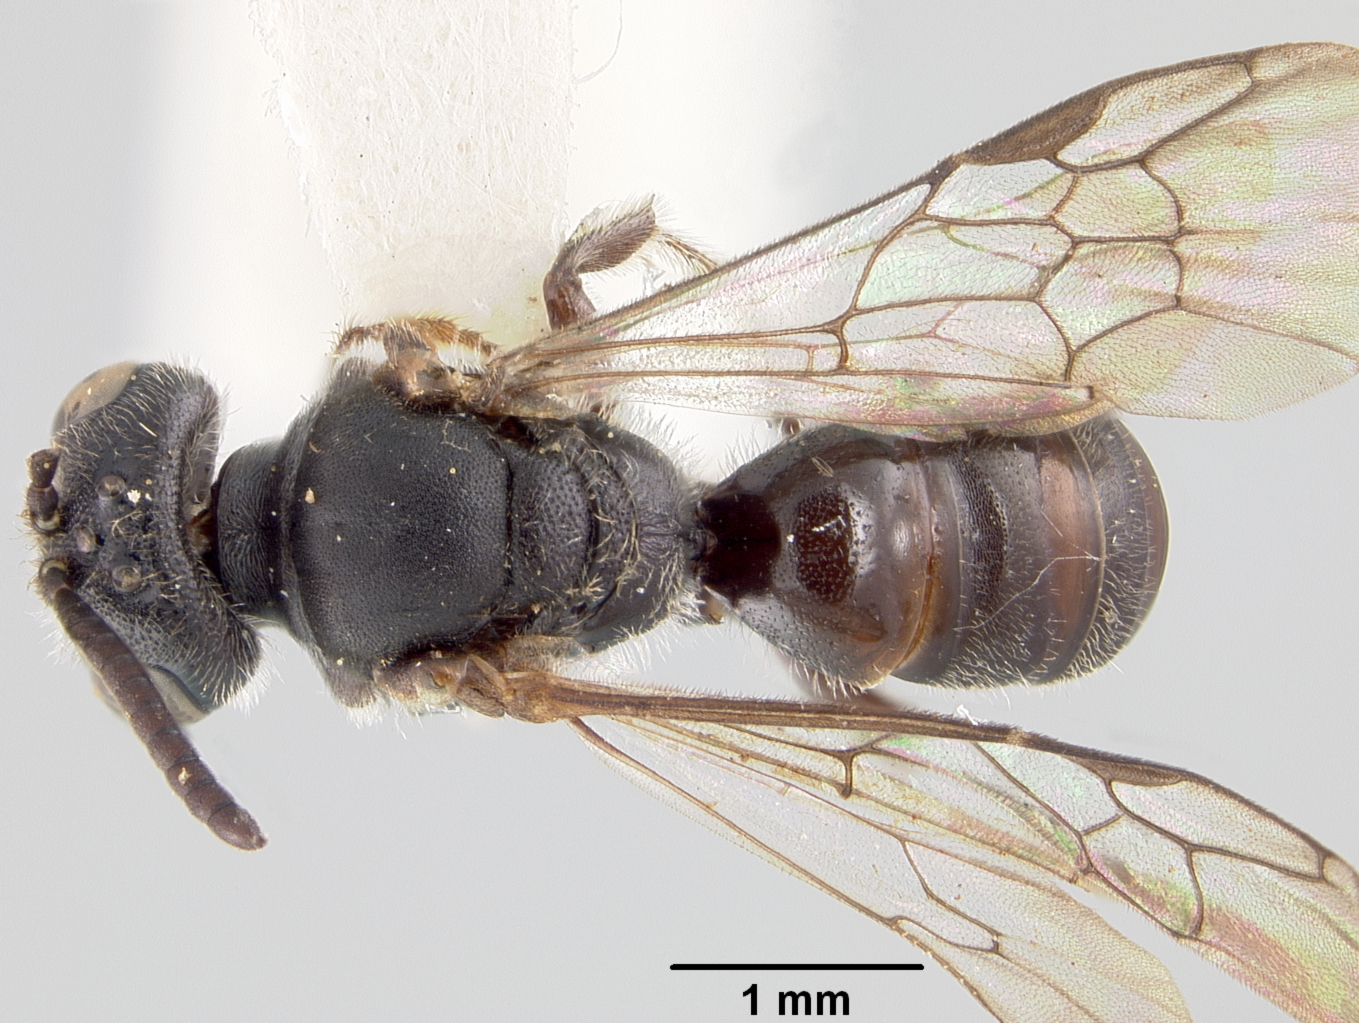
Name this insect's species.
Heterosarus inornatus
